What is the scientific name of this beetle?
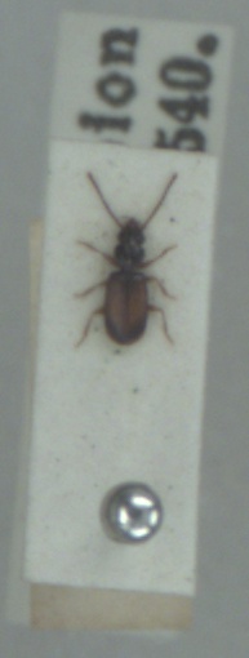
Perileptus areolatus
